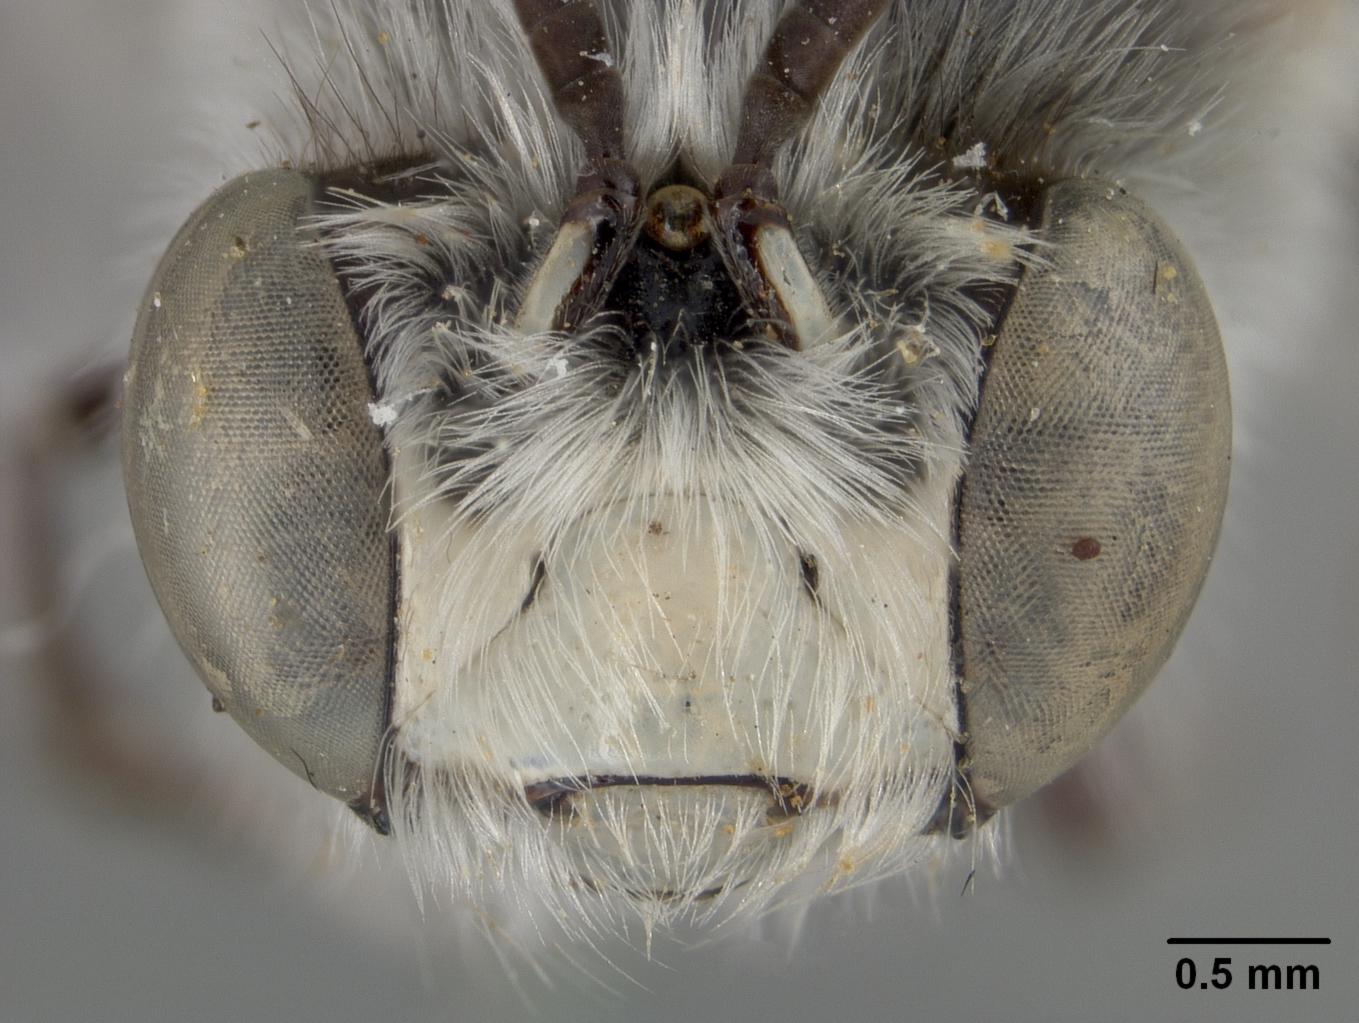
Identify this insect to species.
Podalirius phenax
